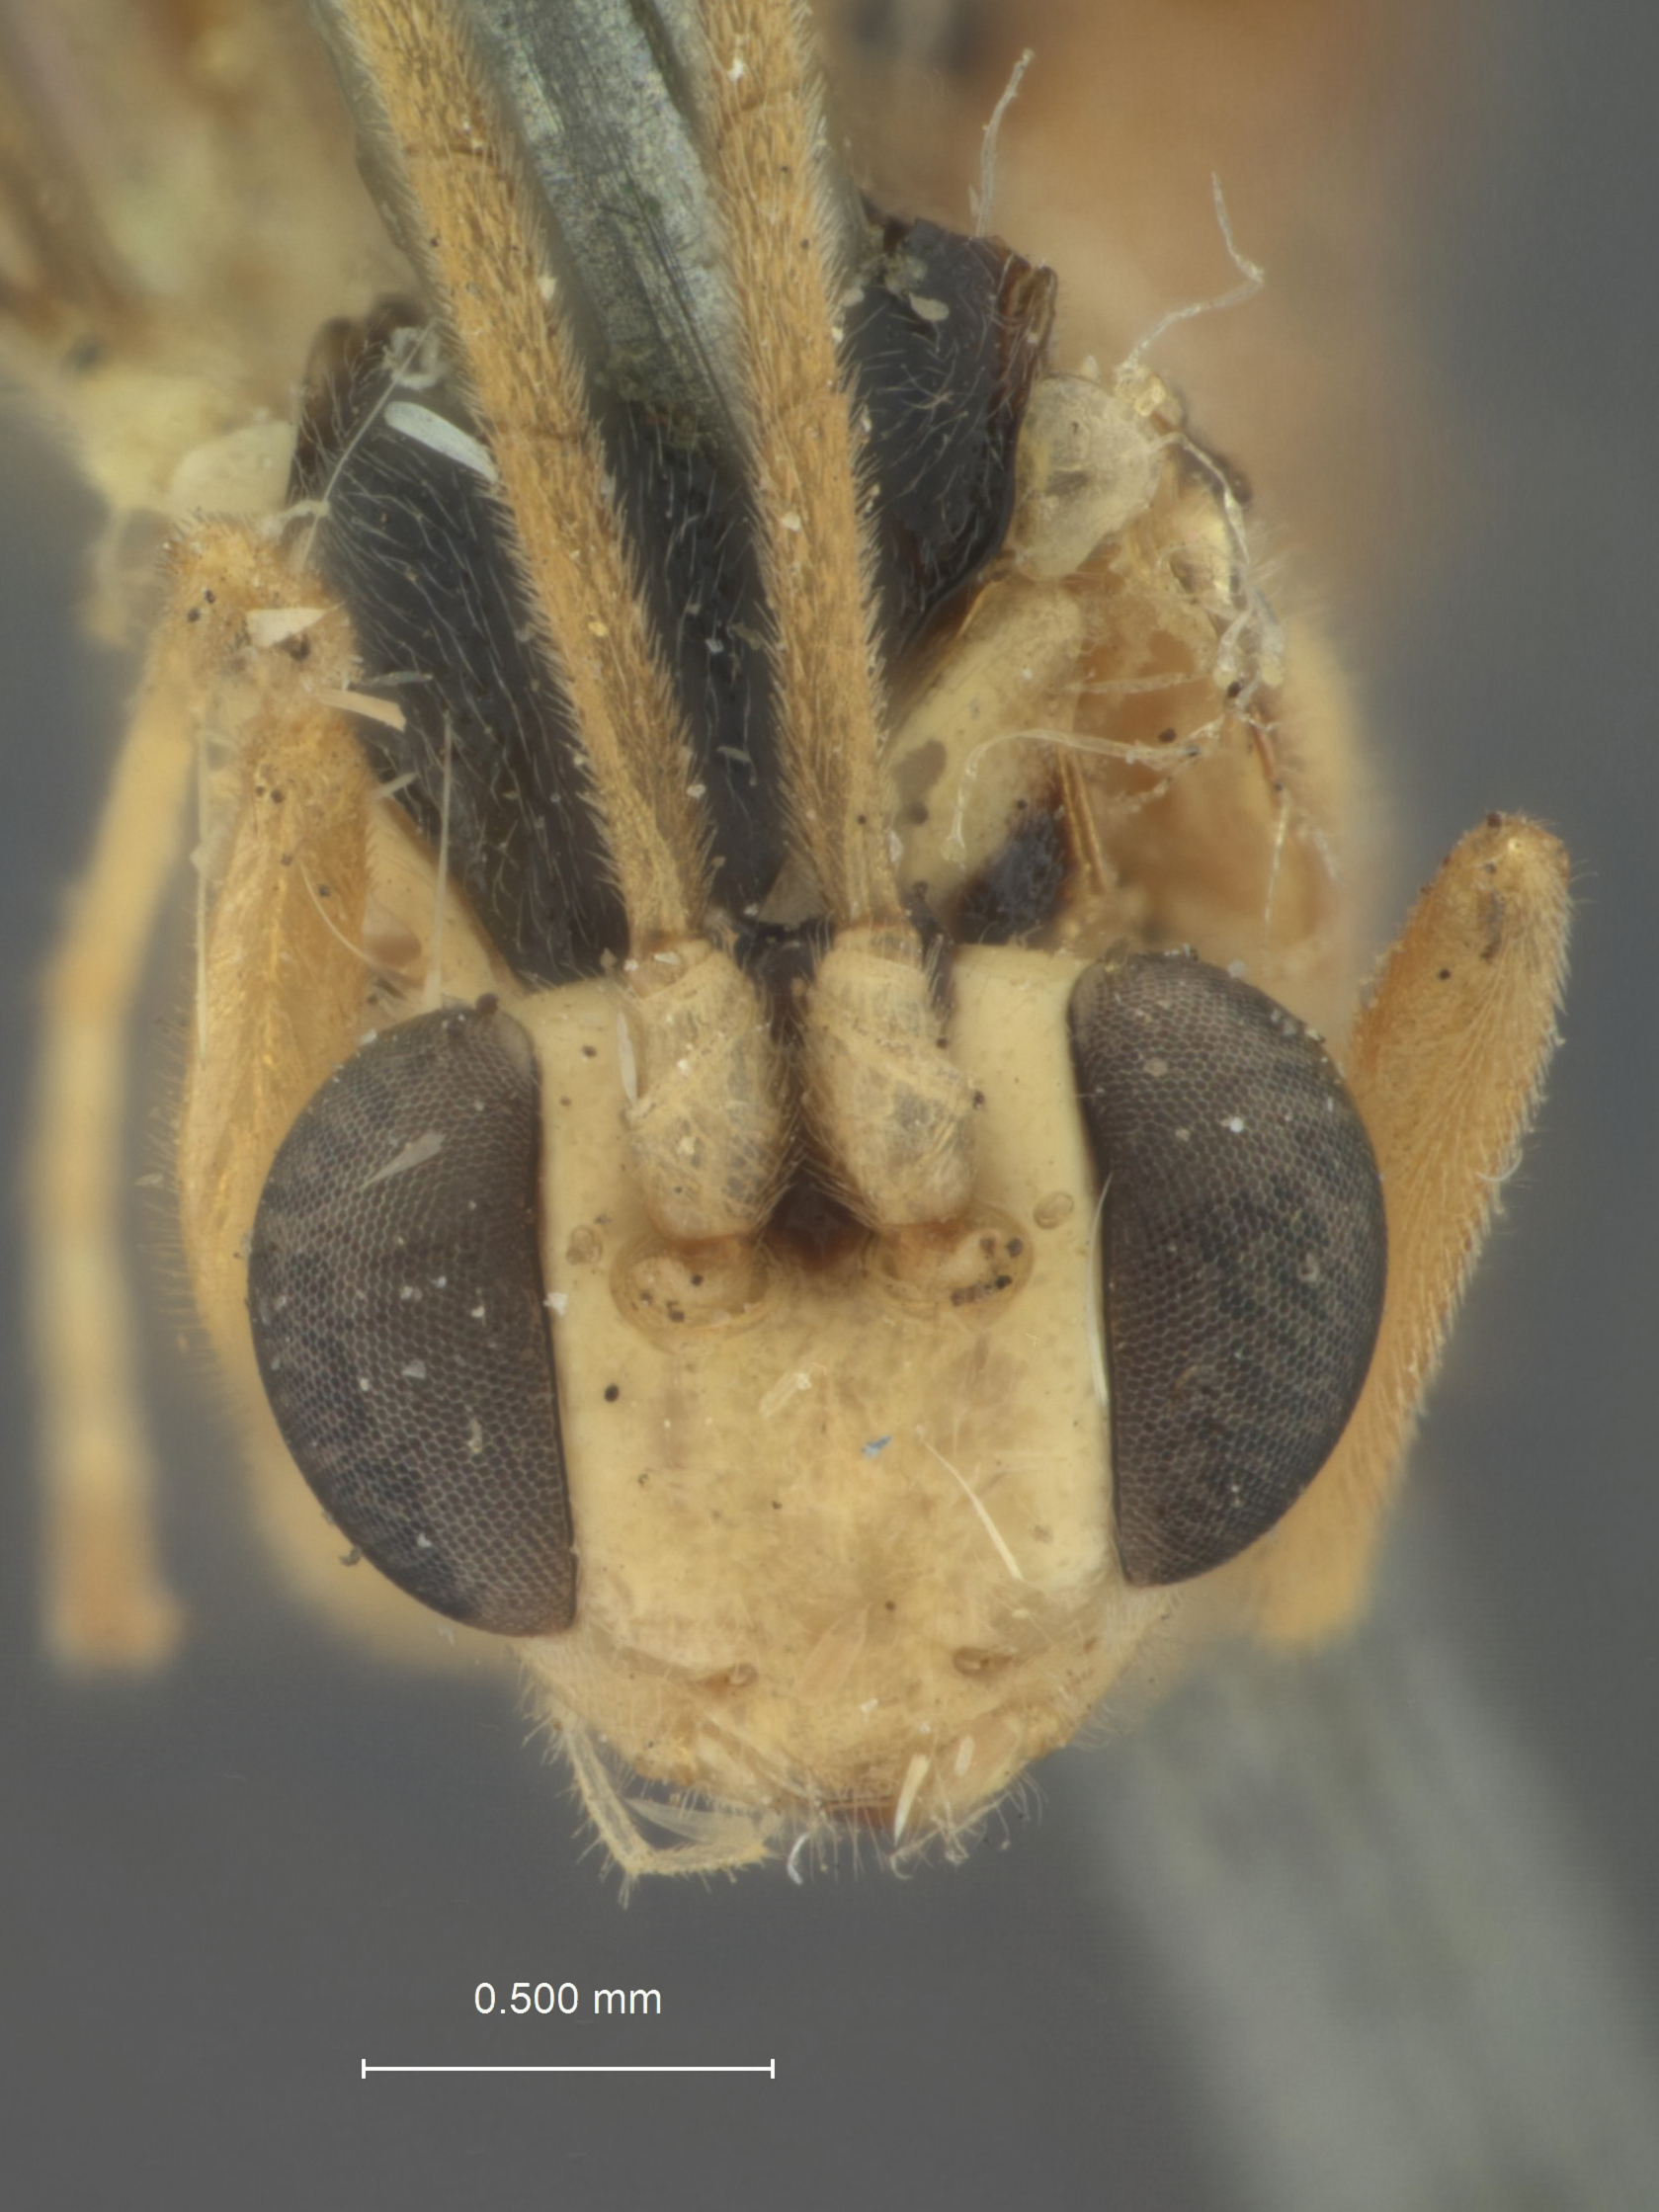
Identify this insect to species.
Glypta leucozonata
